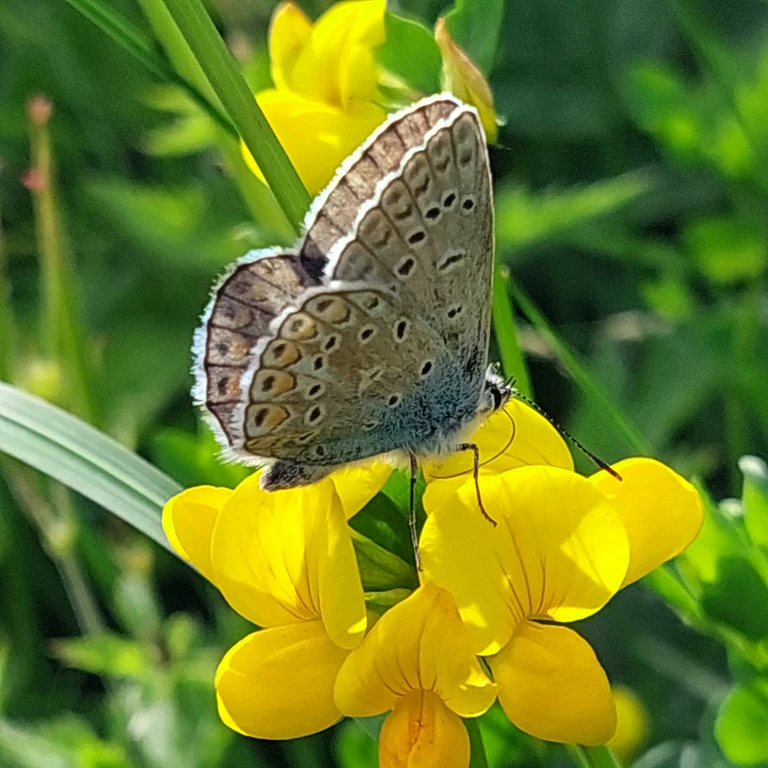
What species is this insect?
Polyommatus icarus
